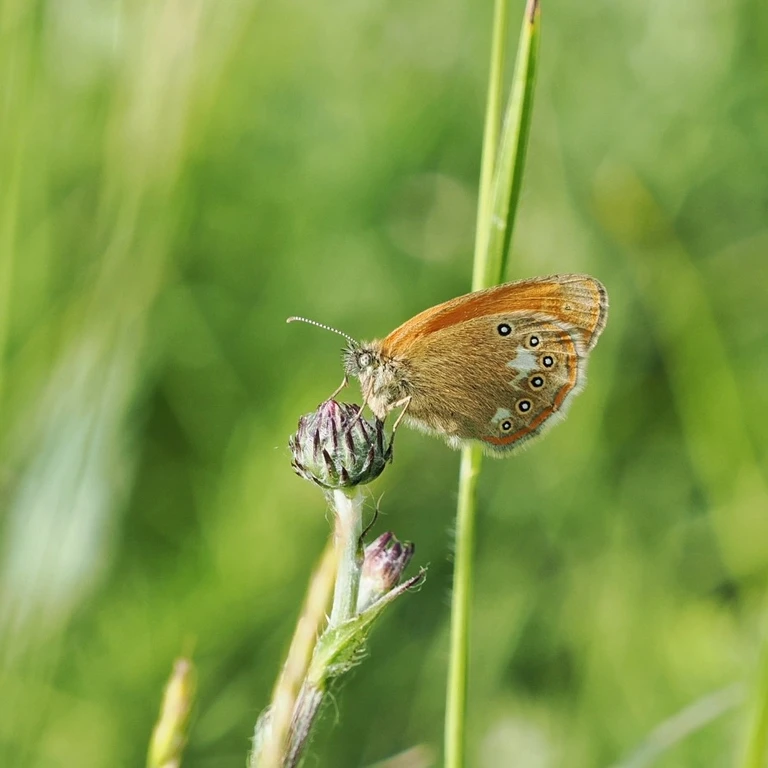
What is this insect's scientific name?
Coenonympha glycerion (also Coenonympha iphis)
